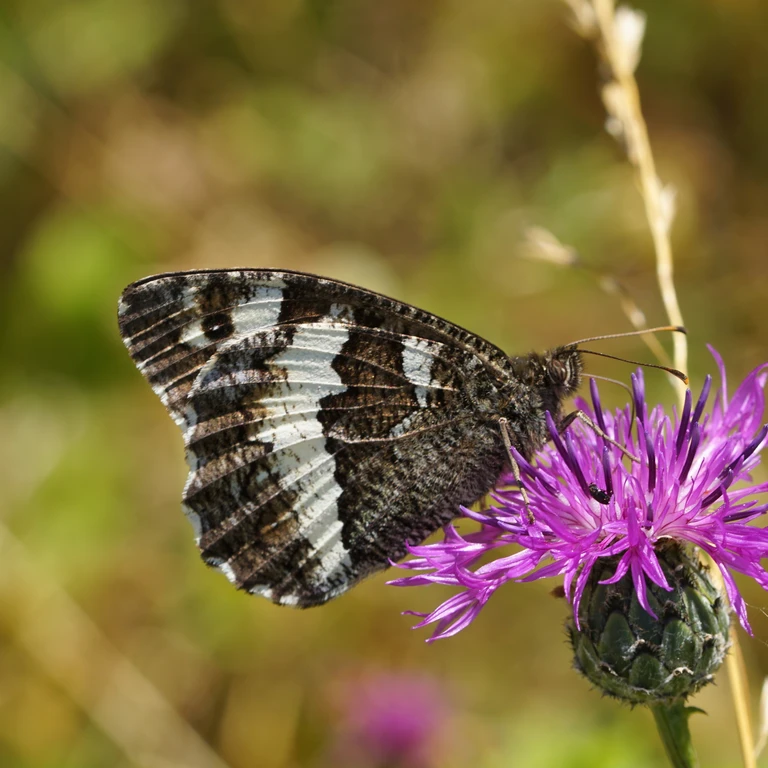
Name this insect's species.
Brintesia circe
